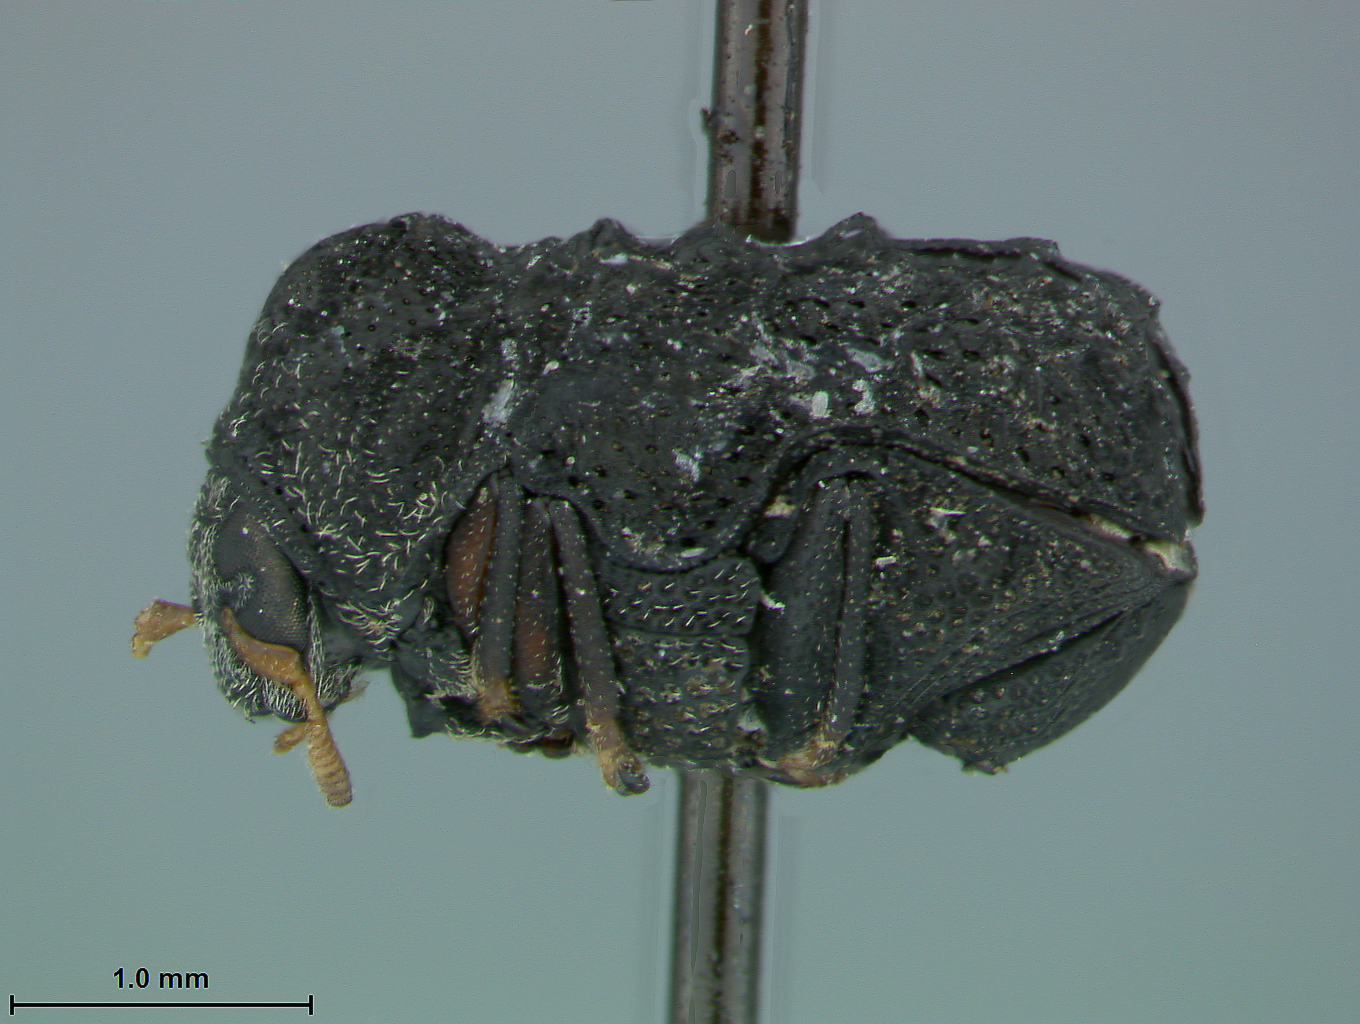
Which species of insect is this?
Chlamisus pilicollis
